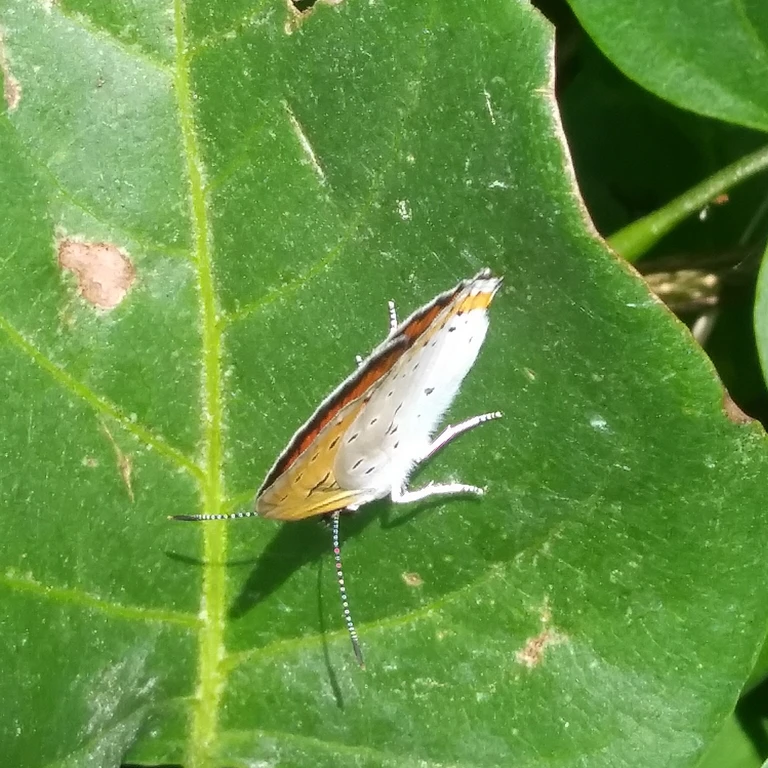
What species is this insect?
Lycaena dispar
